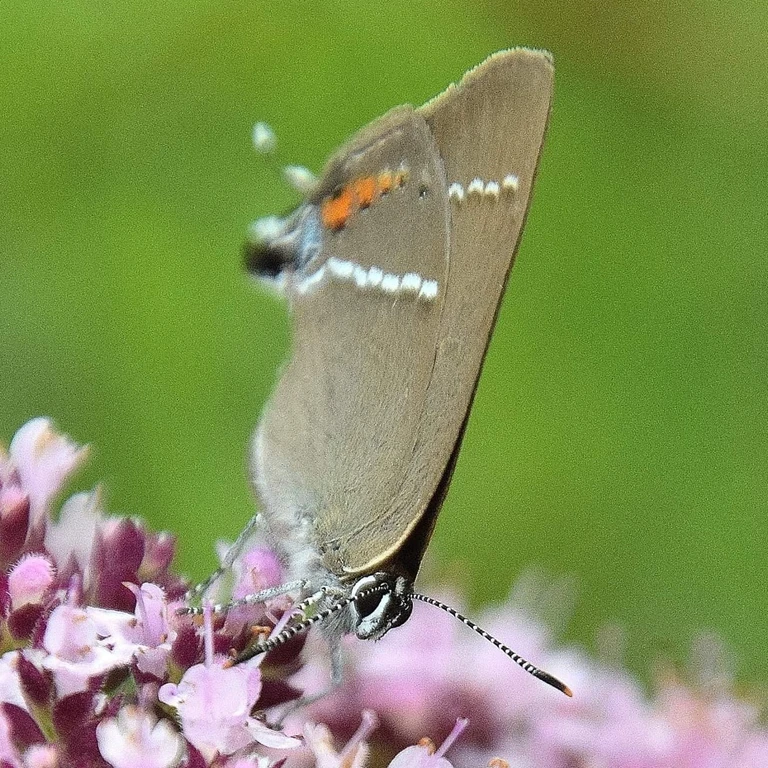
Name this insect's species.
Satyrium spini (also Tuttiola spini)
